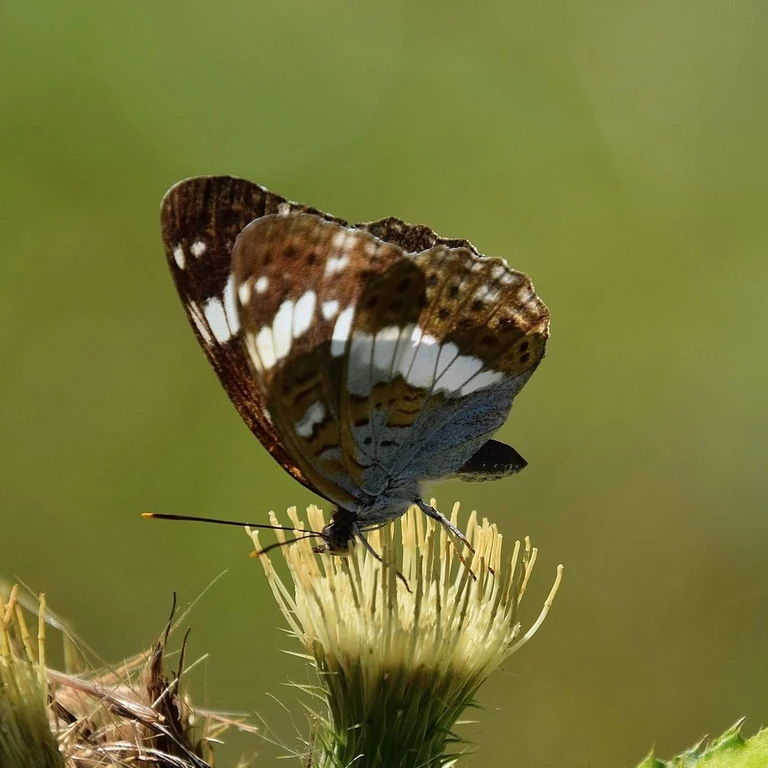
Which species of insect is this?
Limenitis camilla (also Ladoga camilla)
